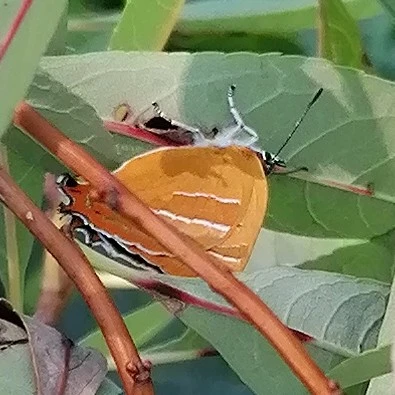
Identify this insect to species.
Thecla betulae
